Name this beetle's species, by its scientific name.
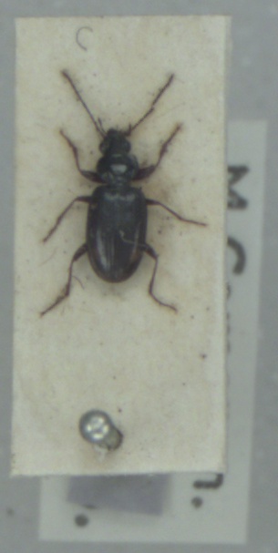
Bembidion biguttatum
